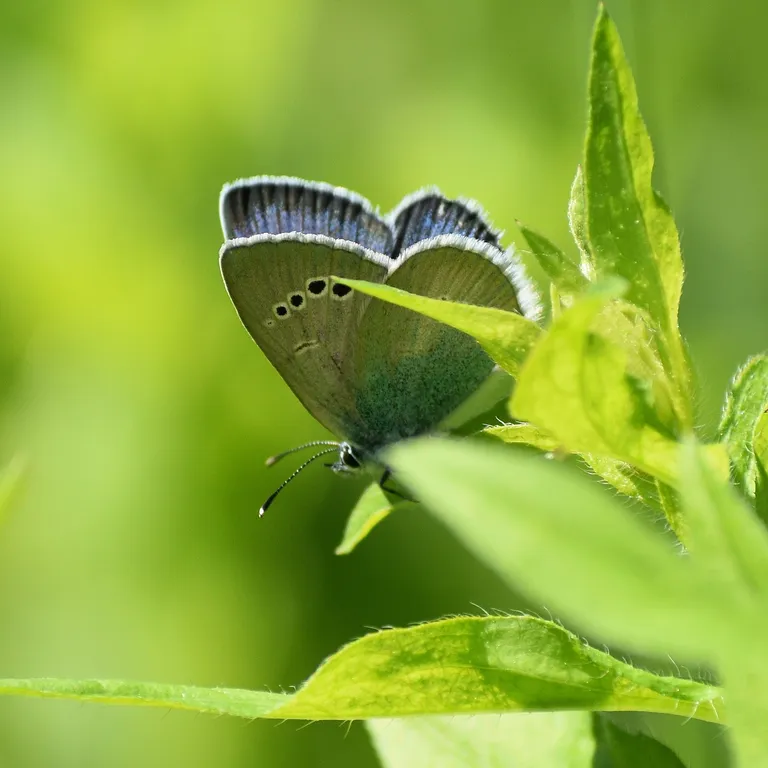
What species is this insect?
Glaucopsyche alexis
